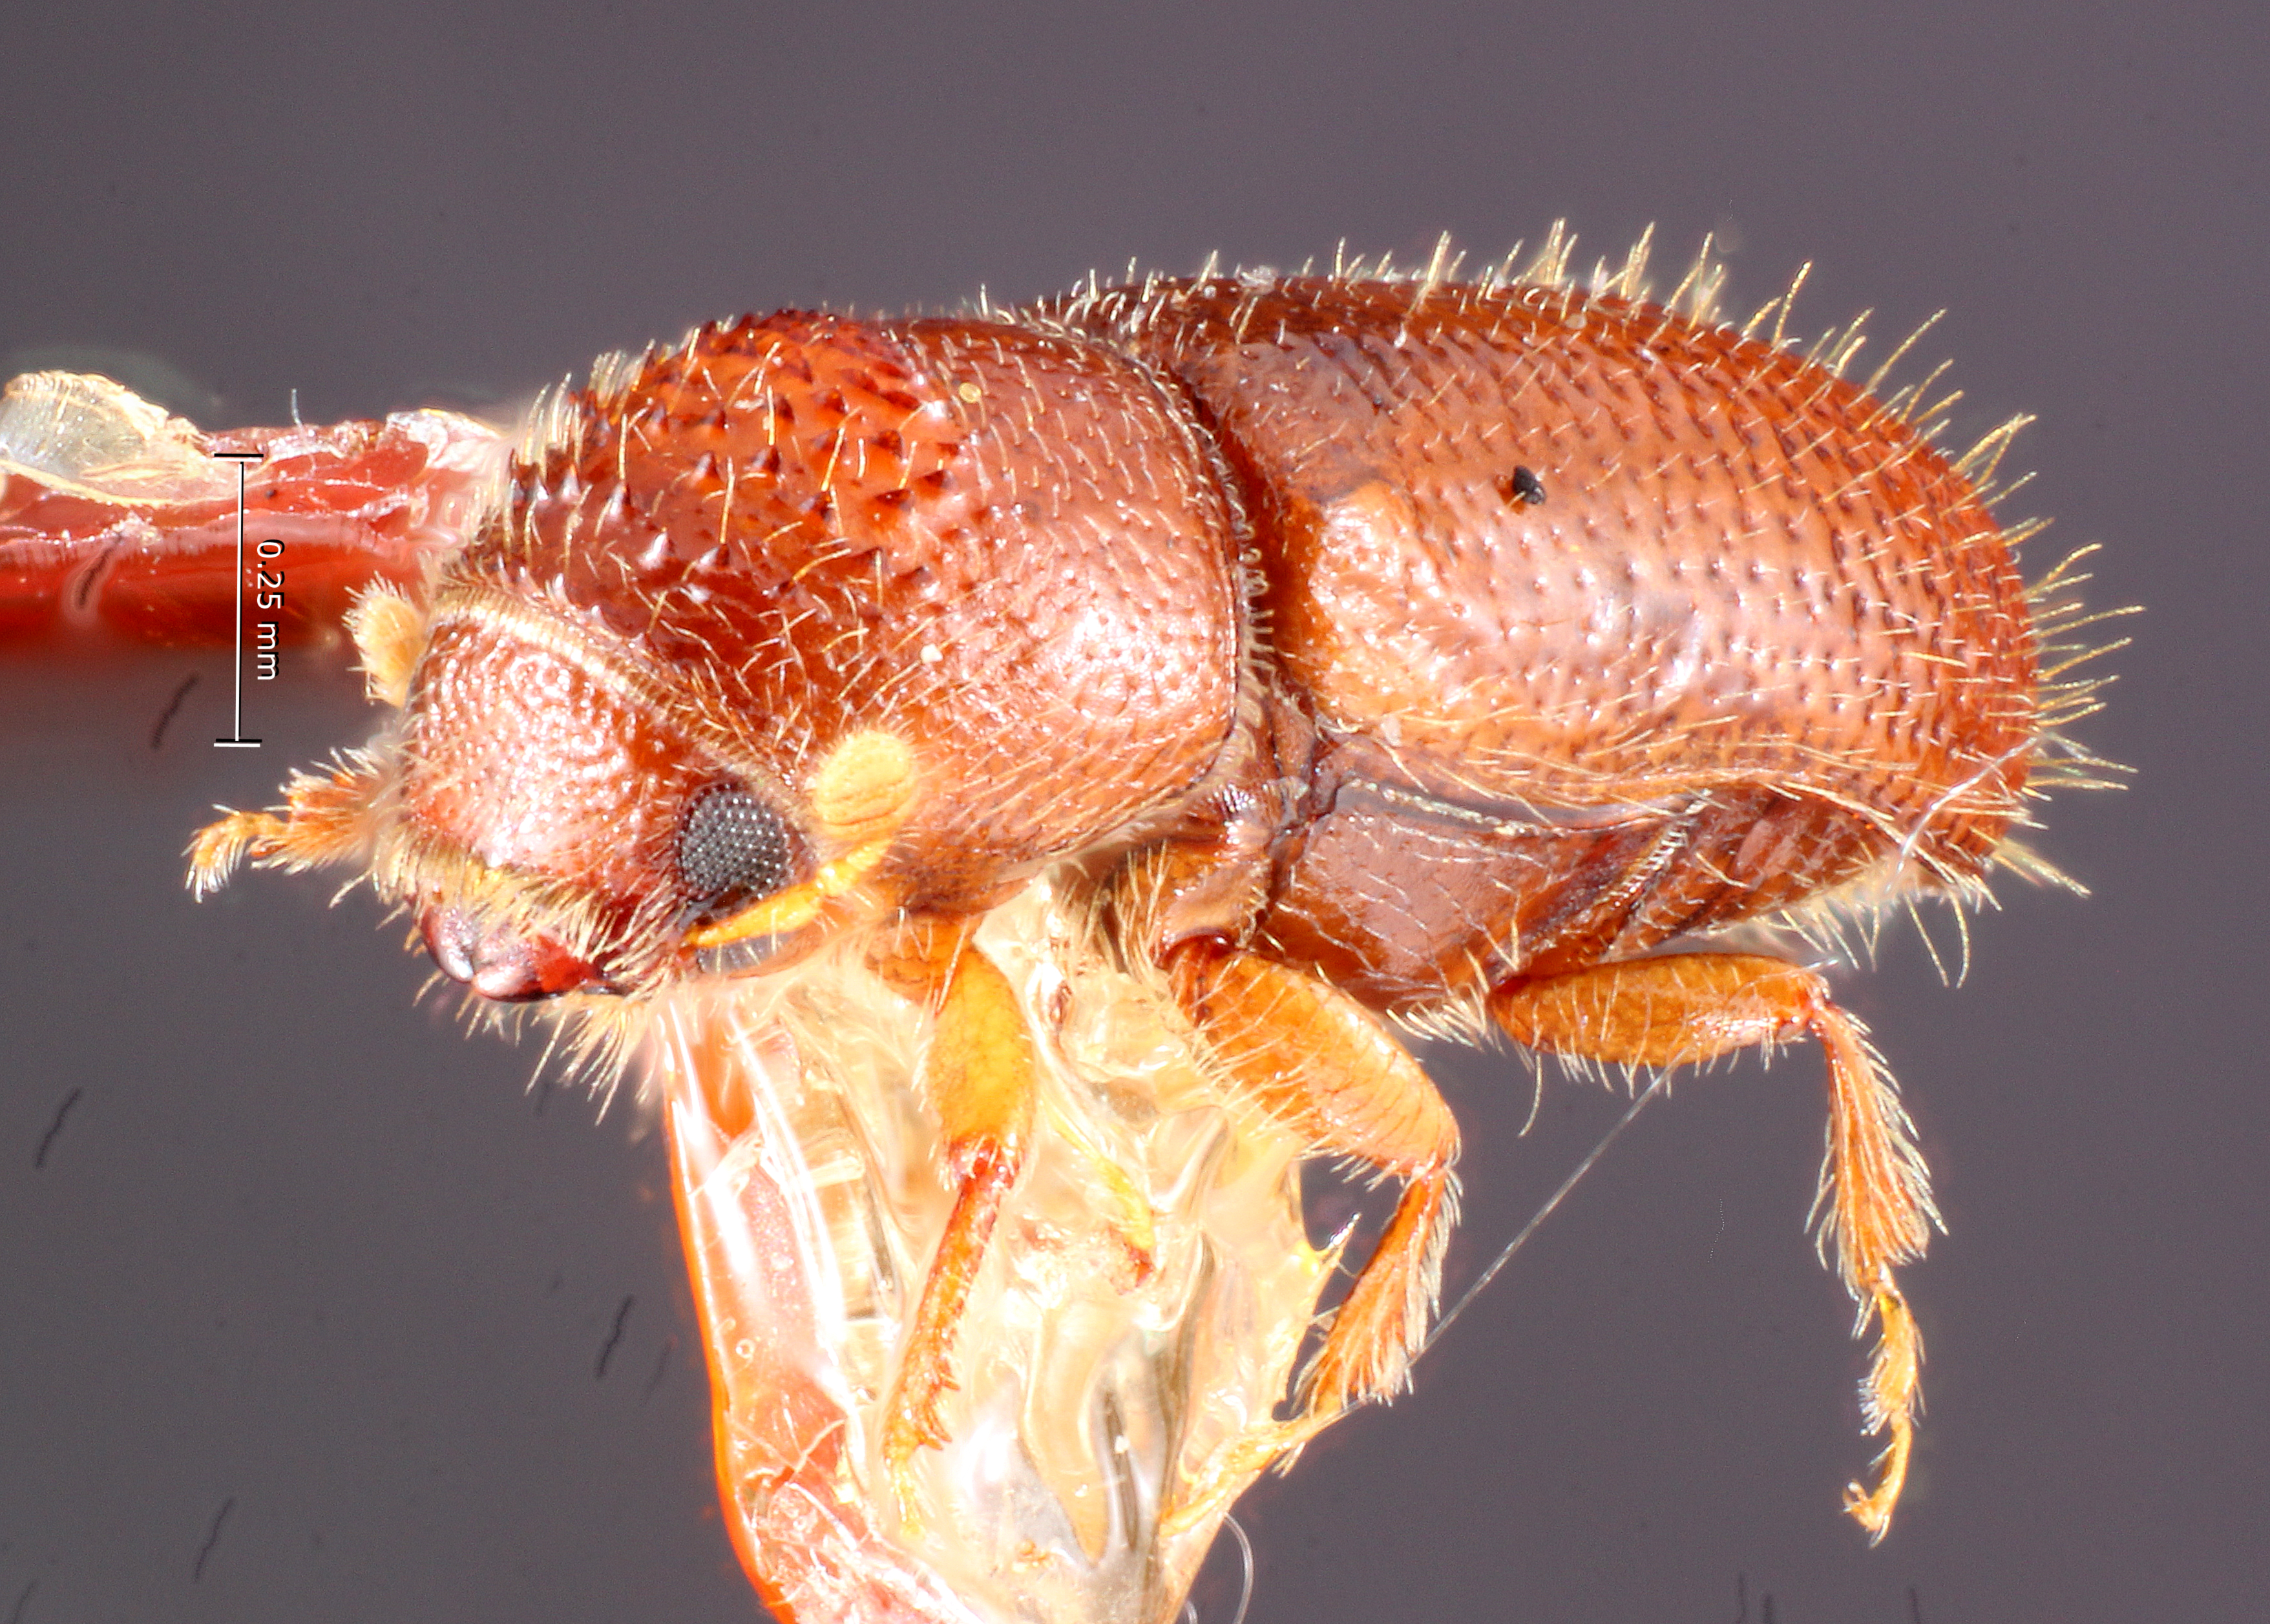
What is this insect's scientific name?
Pityophthorus brevis
